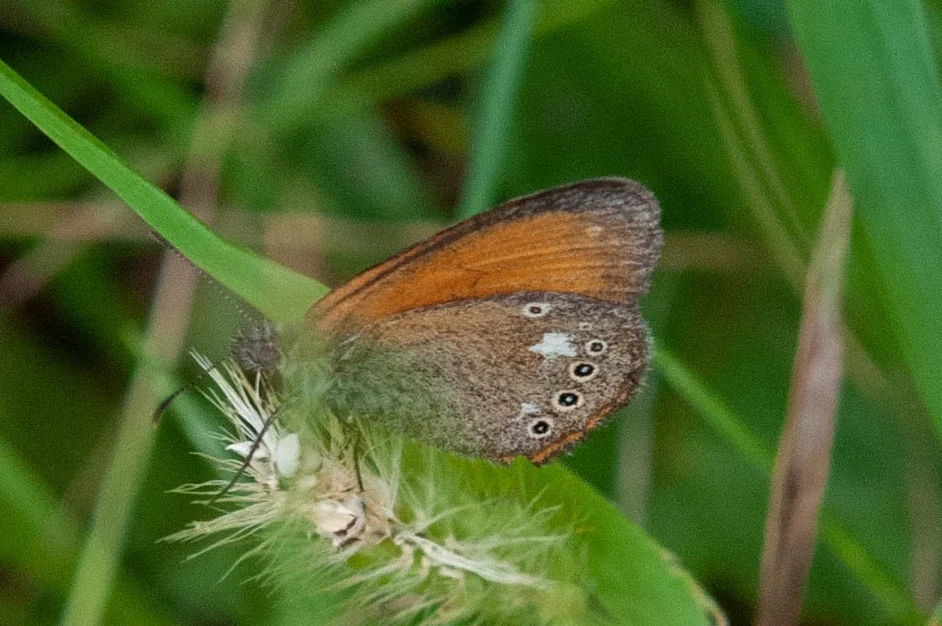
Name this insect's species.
Coenonympha glycerion (also Coenonympha iphis)
